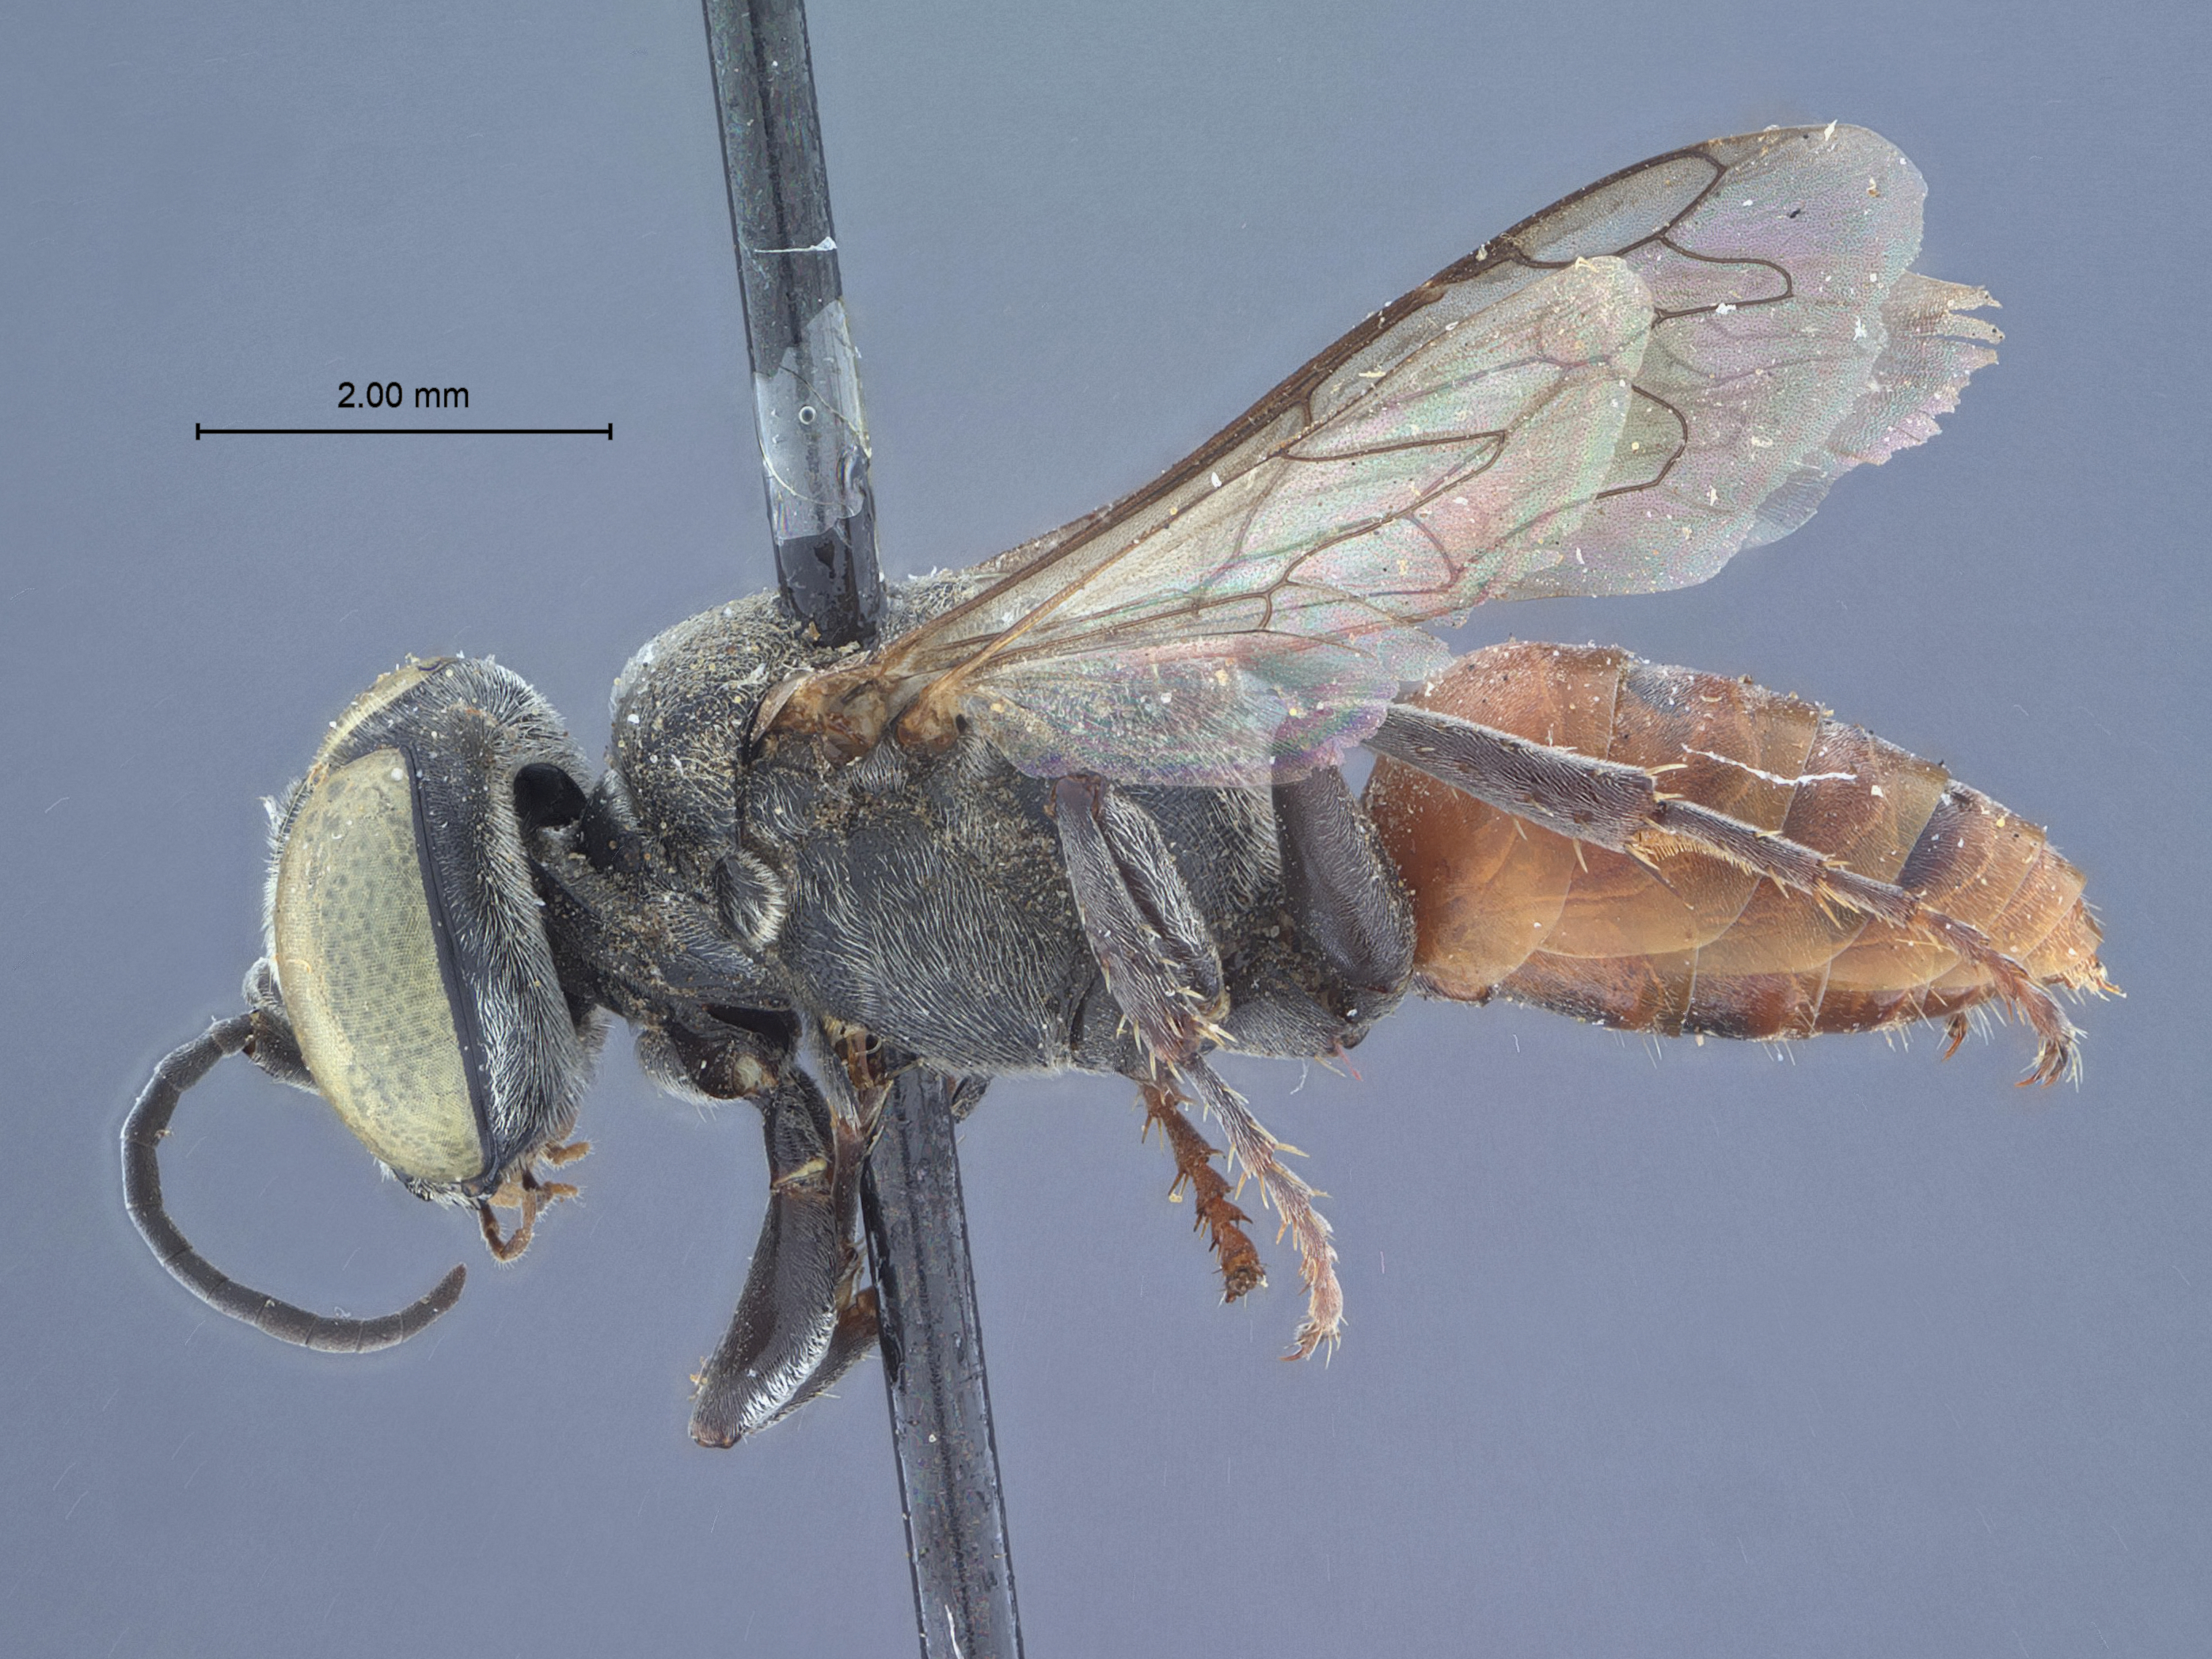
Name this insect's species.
Tachysphex cockerellae
